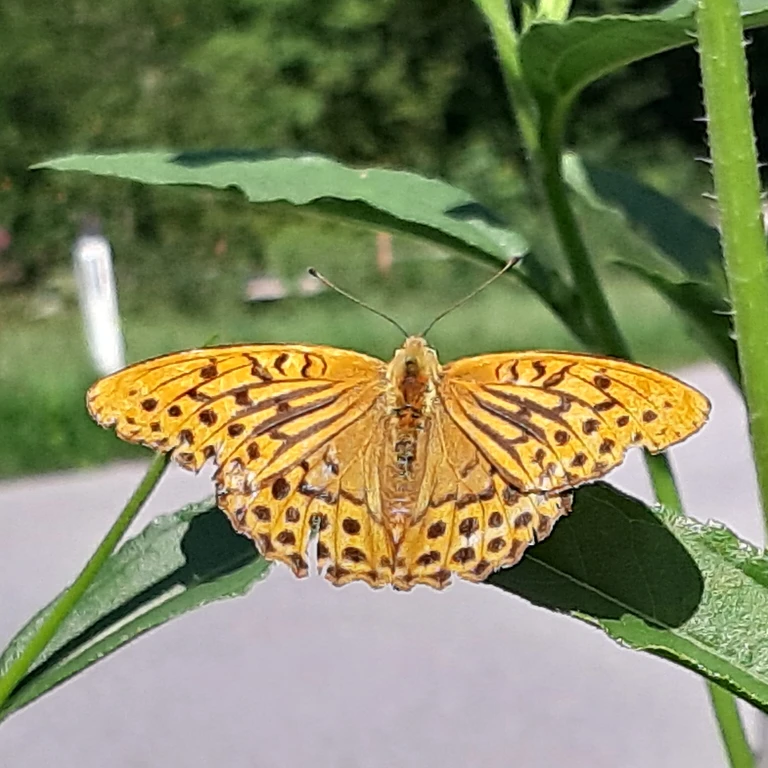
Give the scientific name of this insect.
Argynnis paphia
